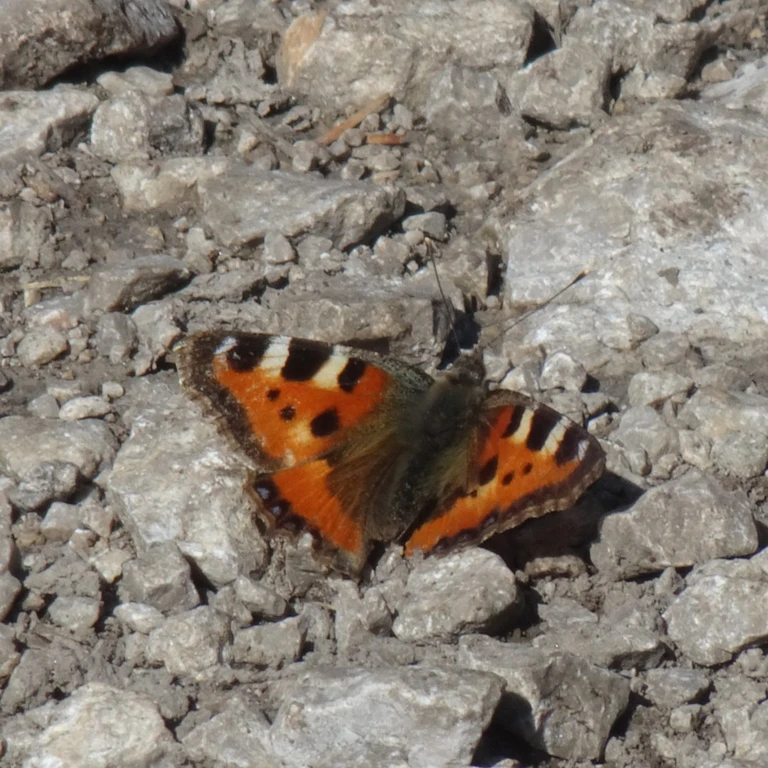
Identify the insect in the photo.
Aglais urticae
